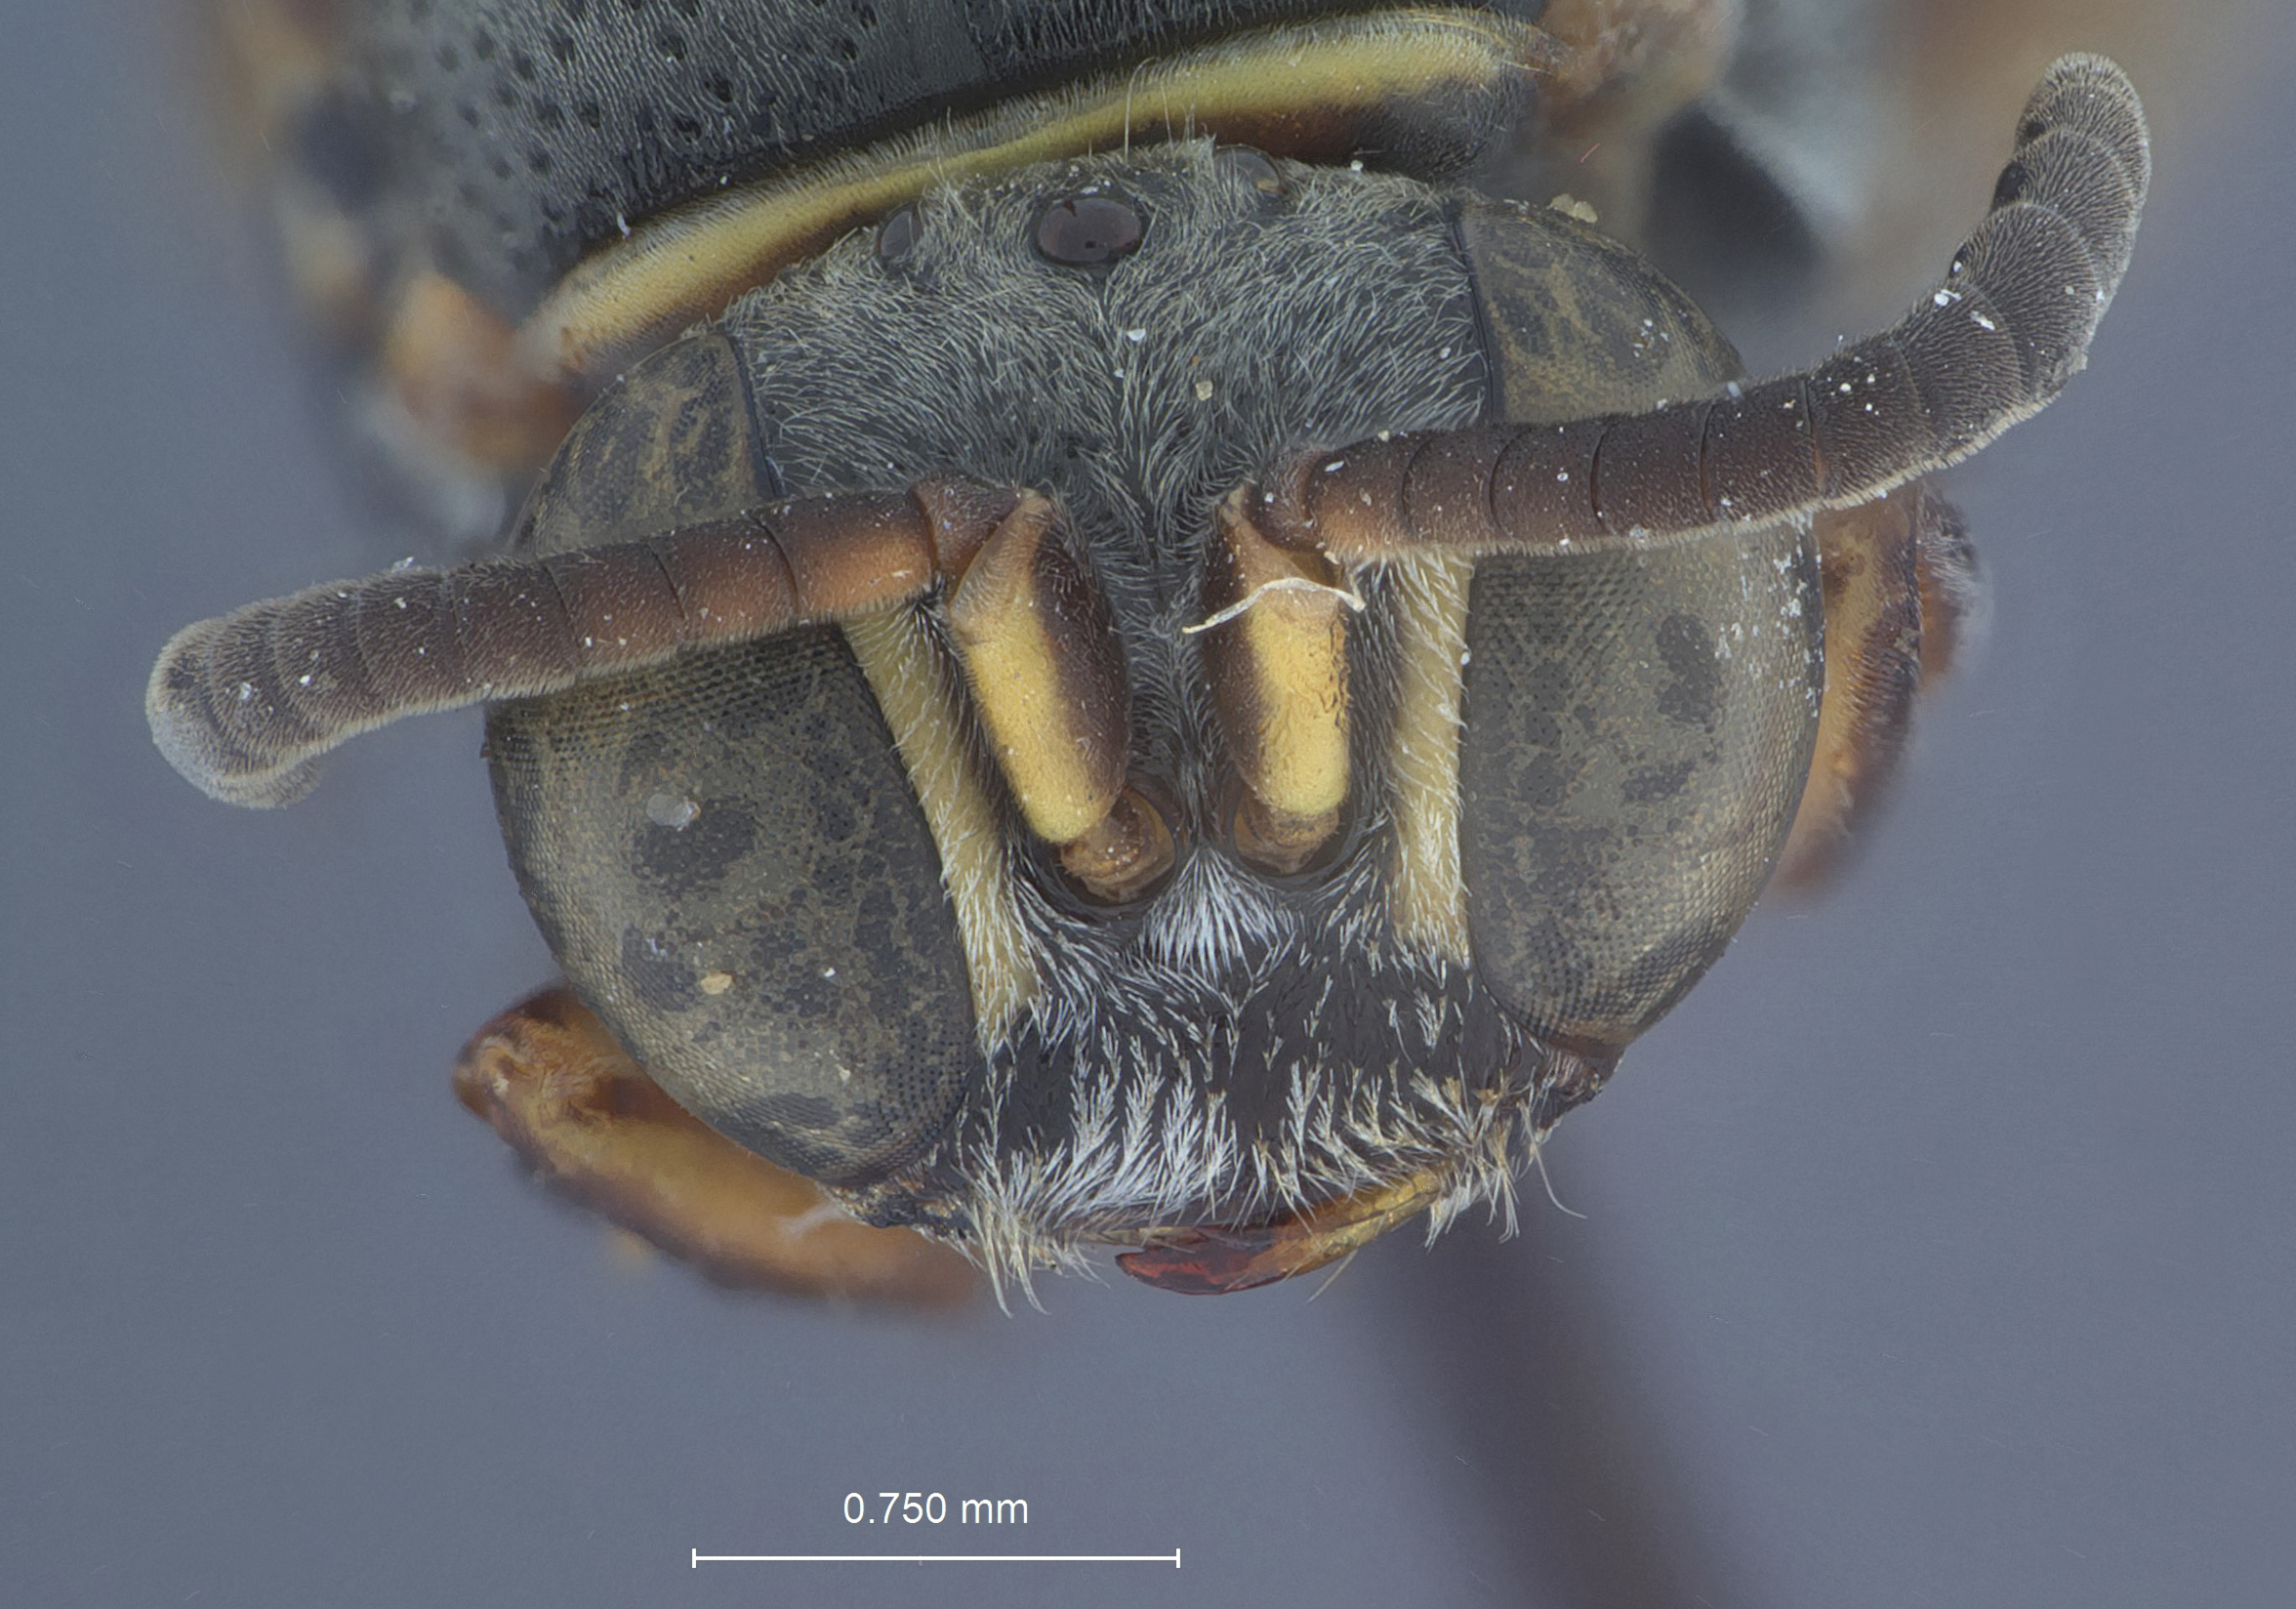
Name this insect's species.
Gorytes knabi
